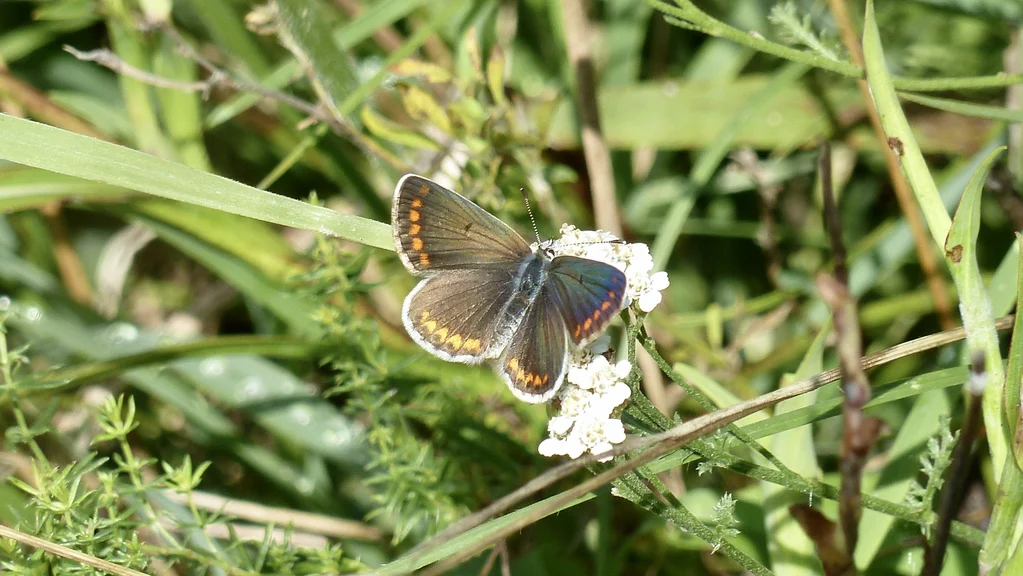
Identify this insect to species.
Aricia agestis/artaxerxes
